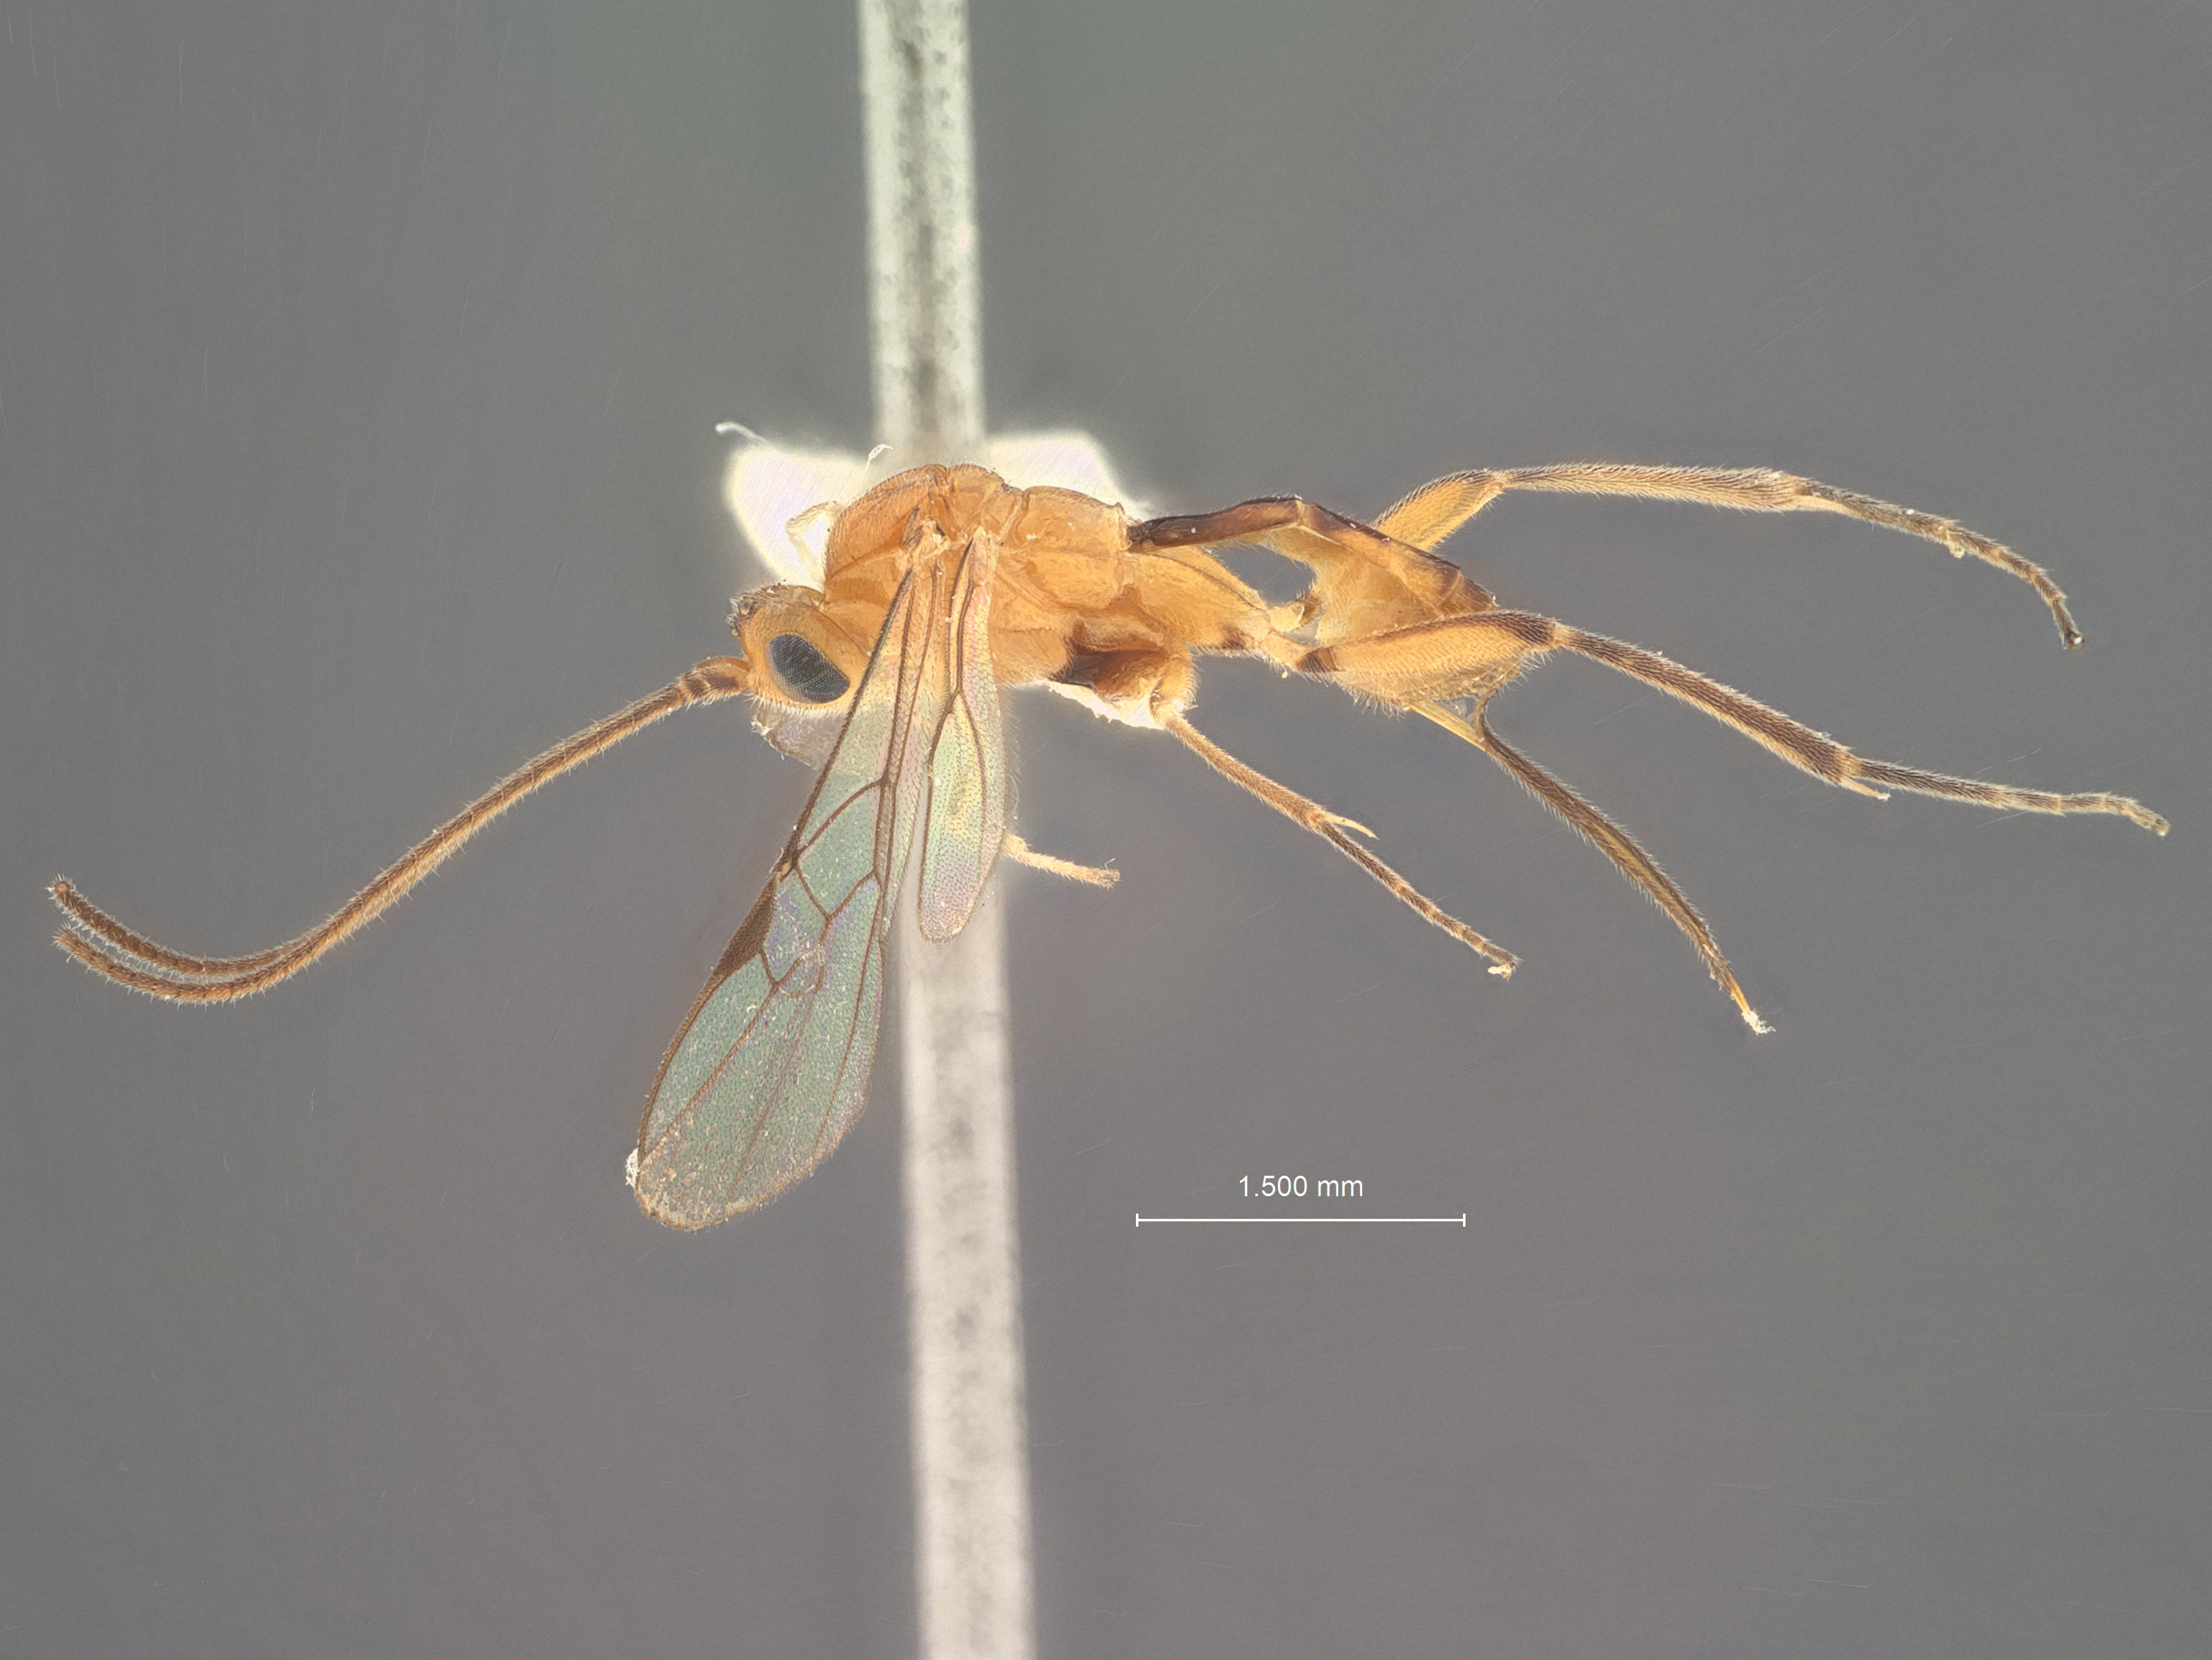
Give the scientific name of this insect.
Stantonia lamprosemae
